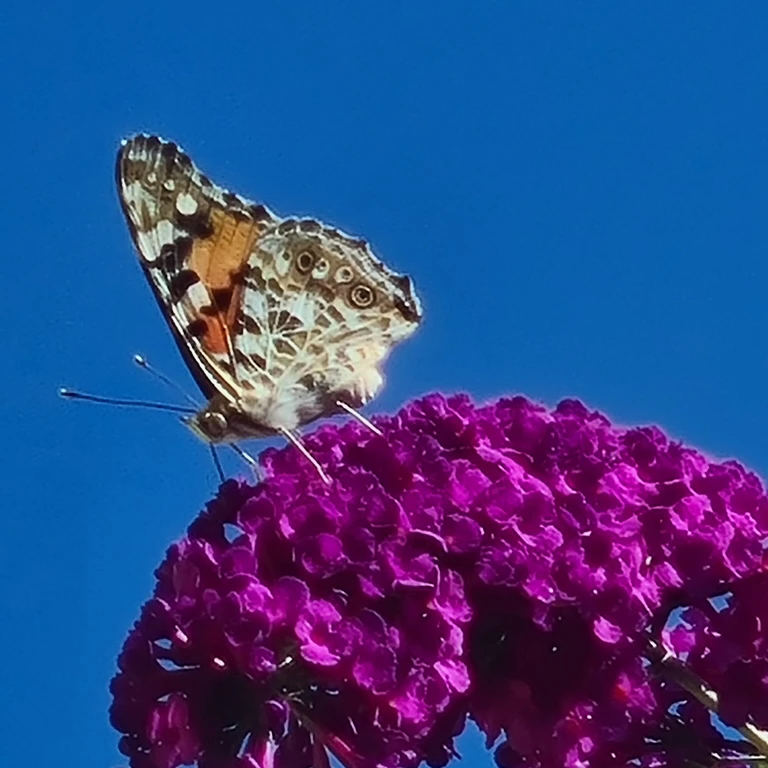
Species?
Vanessa cardui
